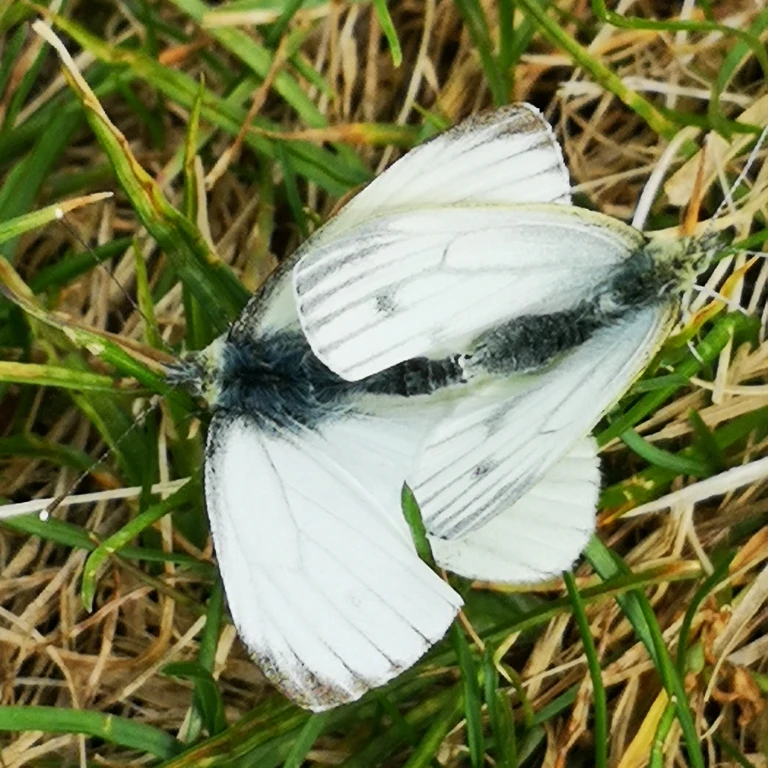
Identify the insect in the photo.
Pieris napi
